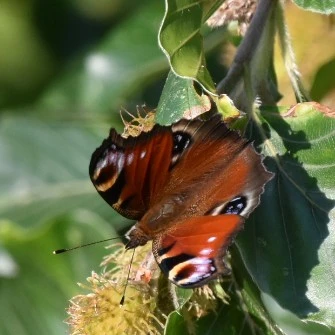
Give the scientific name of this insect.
Aglais io
